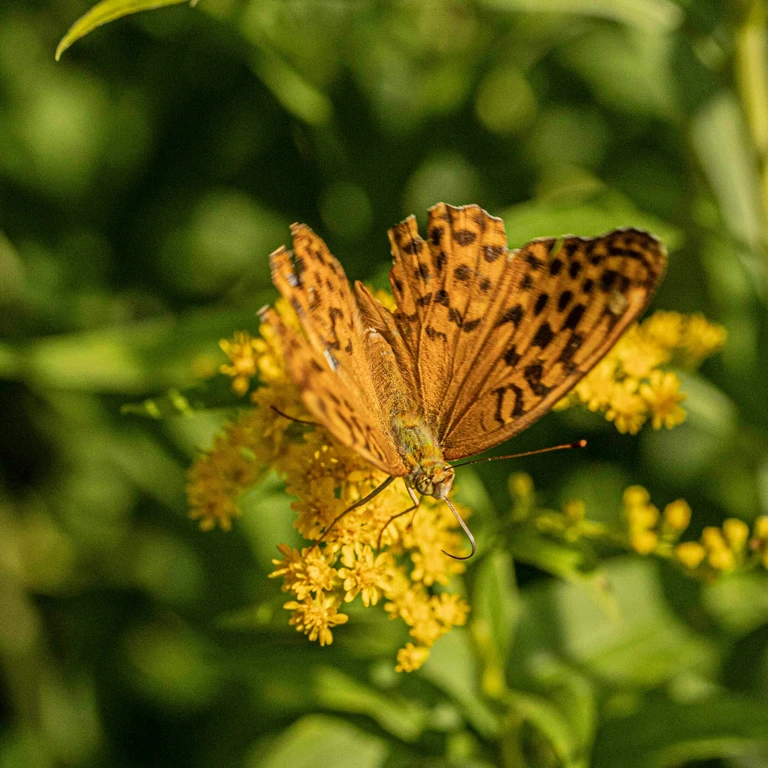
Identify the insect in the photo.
Argynnis paphia
